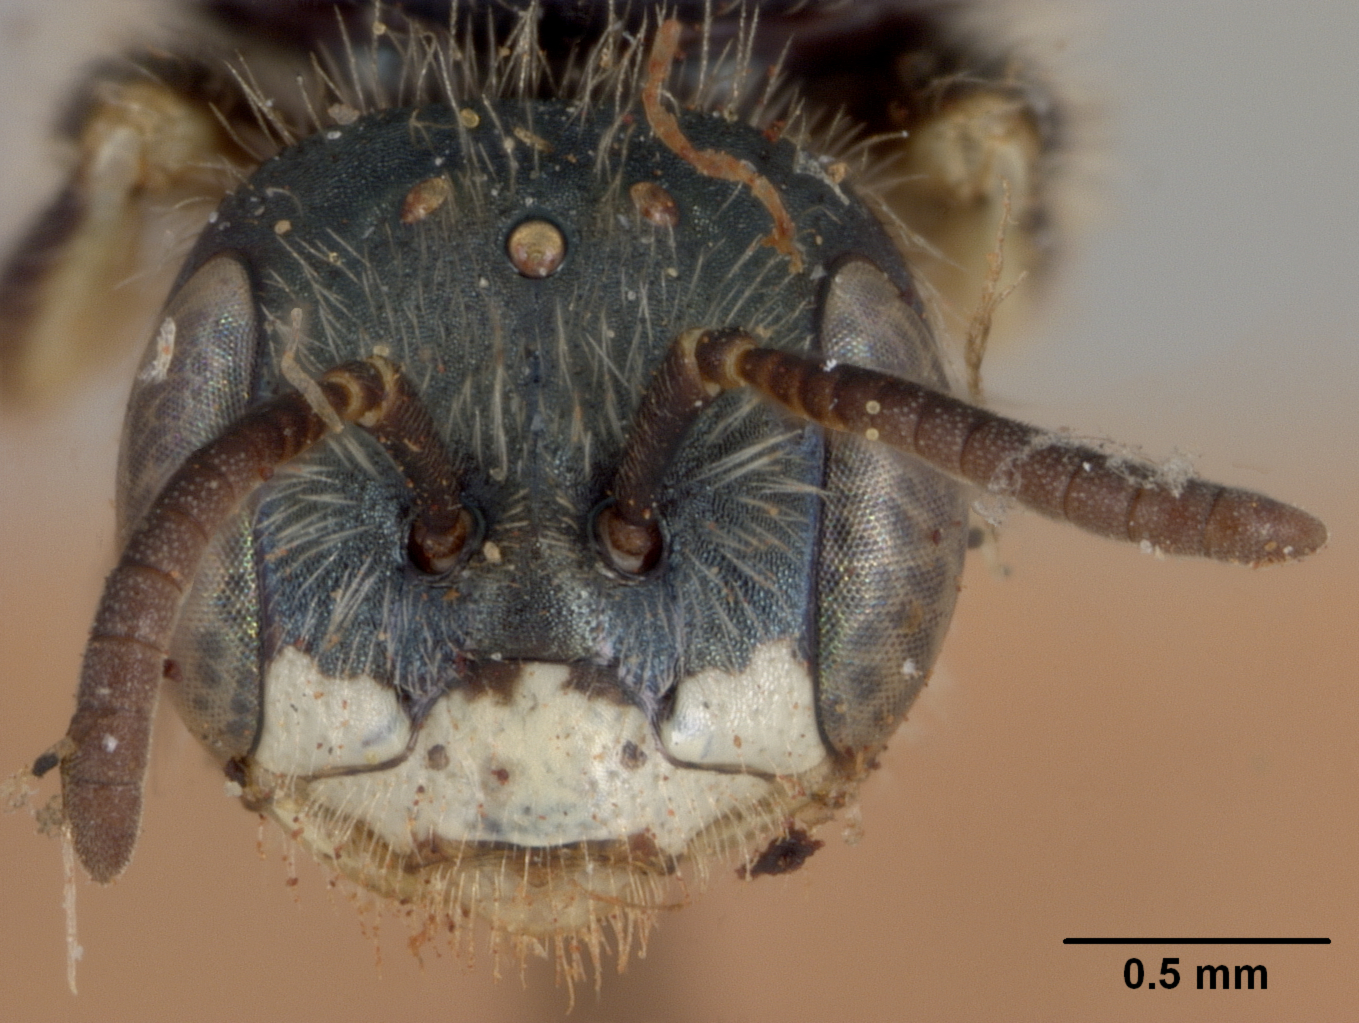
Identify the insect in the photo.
Perdita gerardiae
